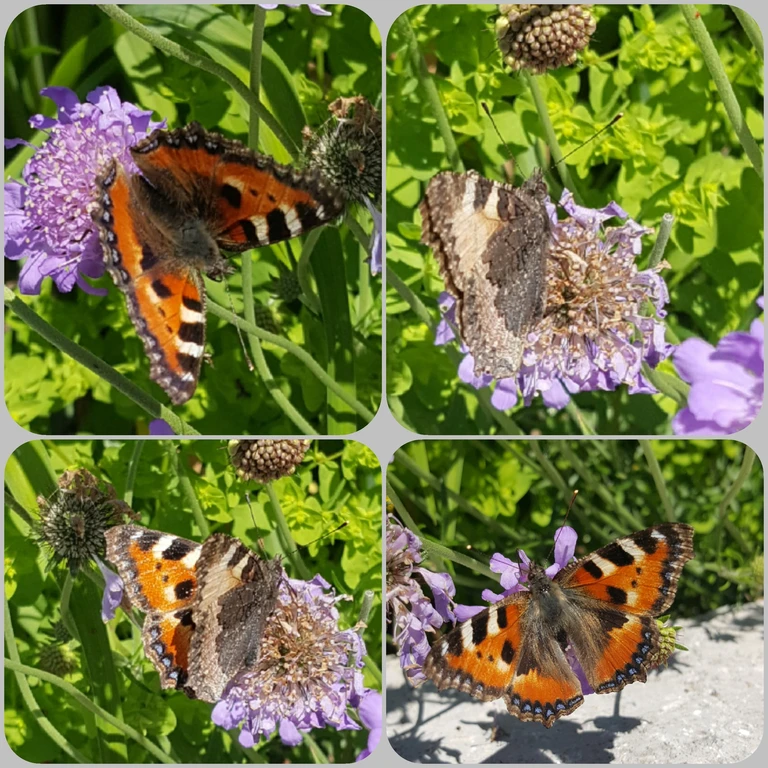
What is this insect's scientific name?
Aglais urticae
